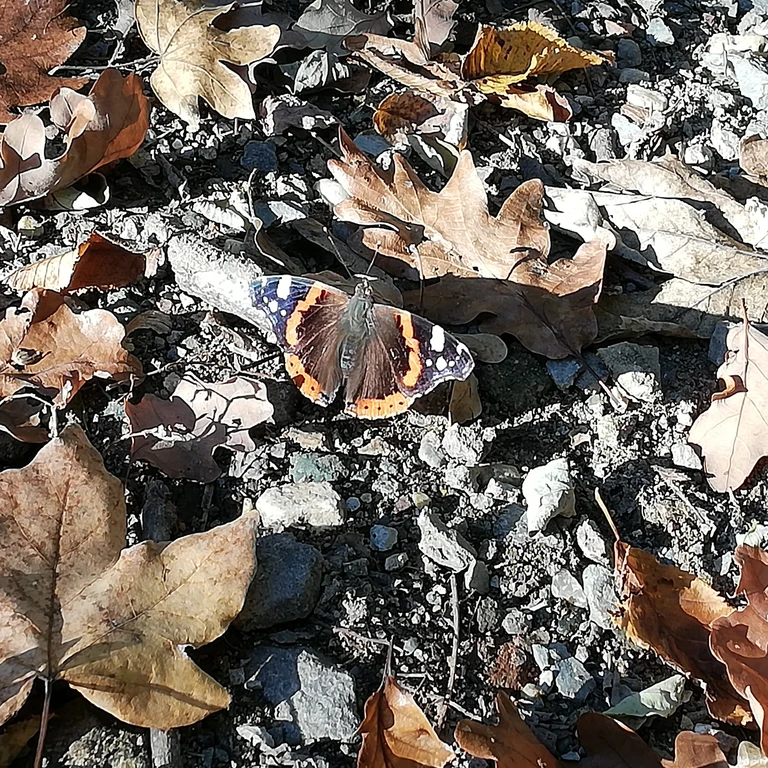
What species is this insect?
Vanessa atalanta
